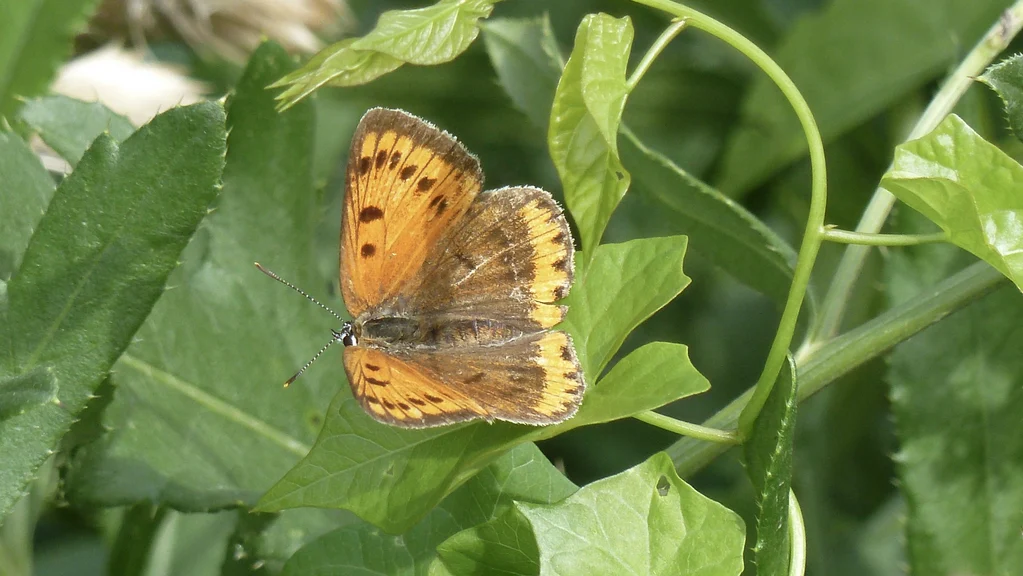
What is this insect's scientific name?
Lycaena dispar
